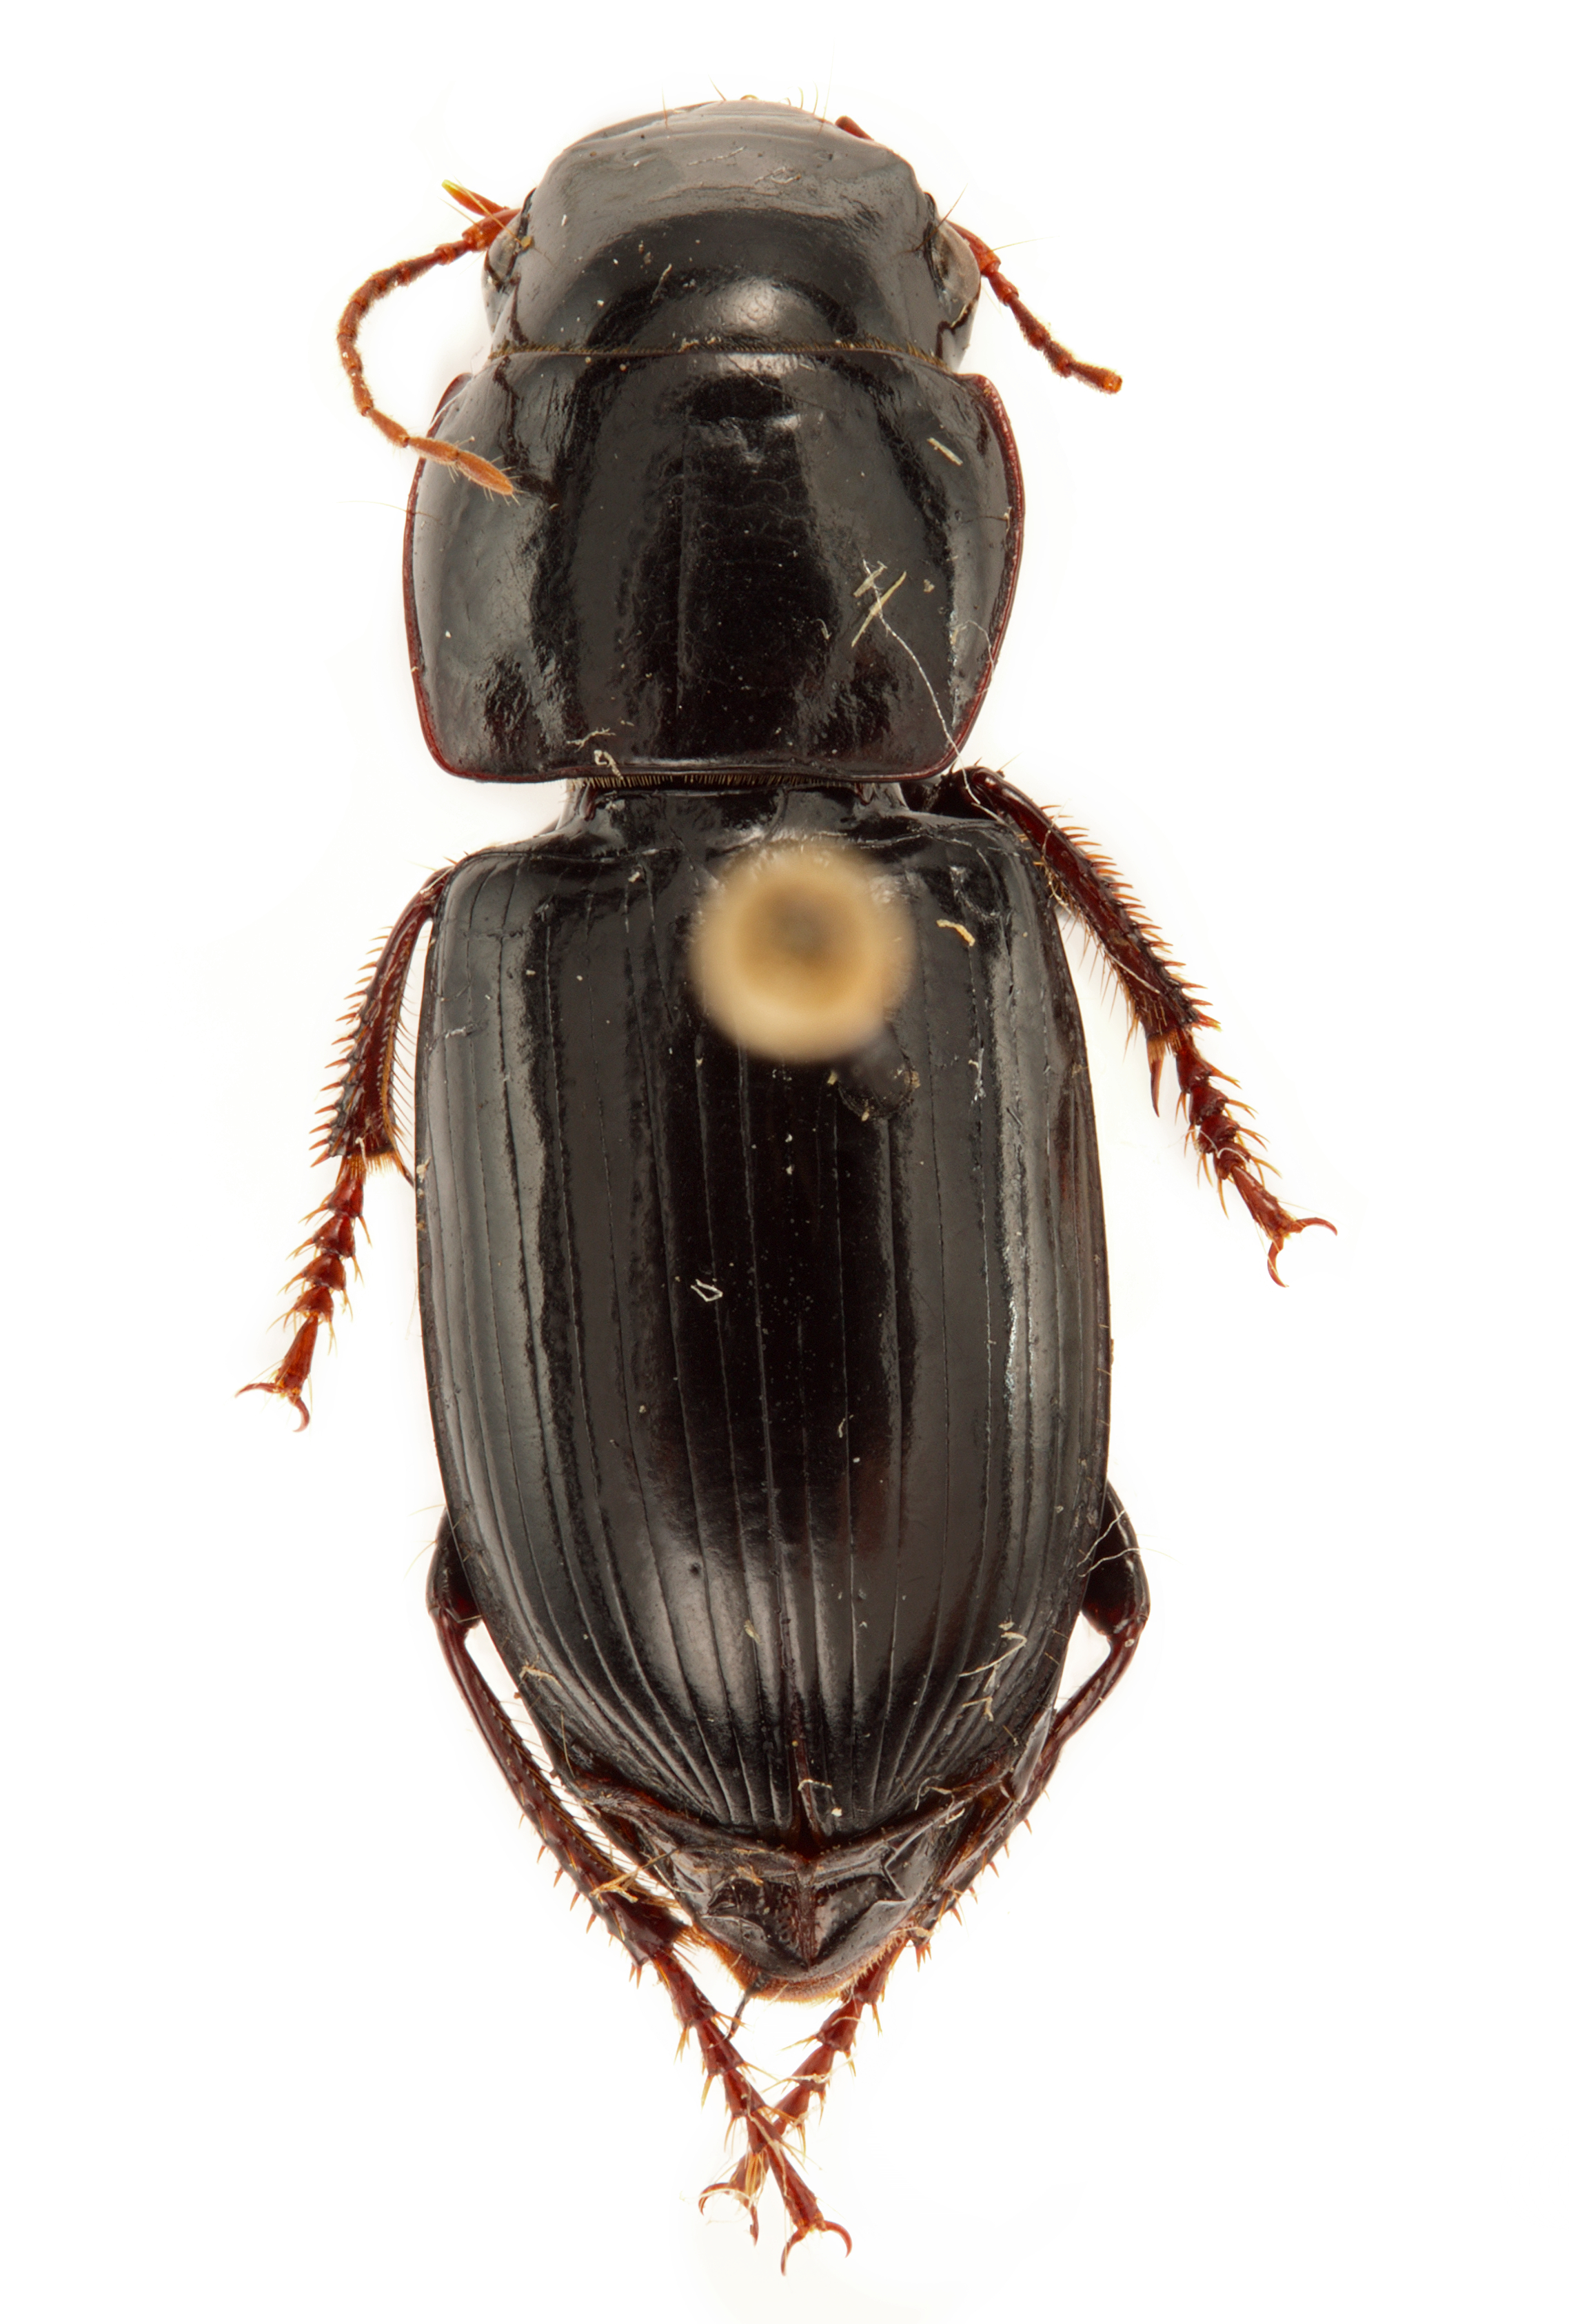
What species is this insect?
Acinopus laevigatus
